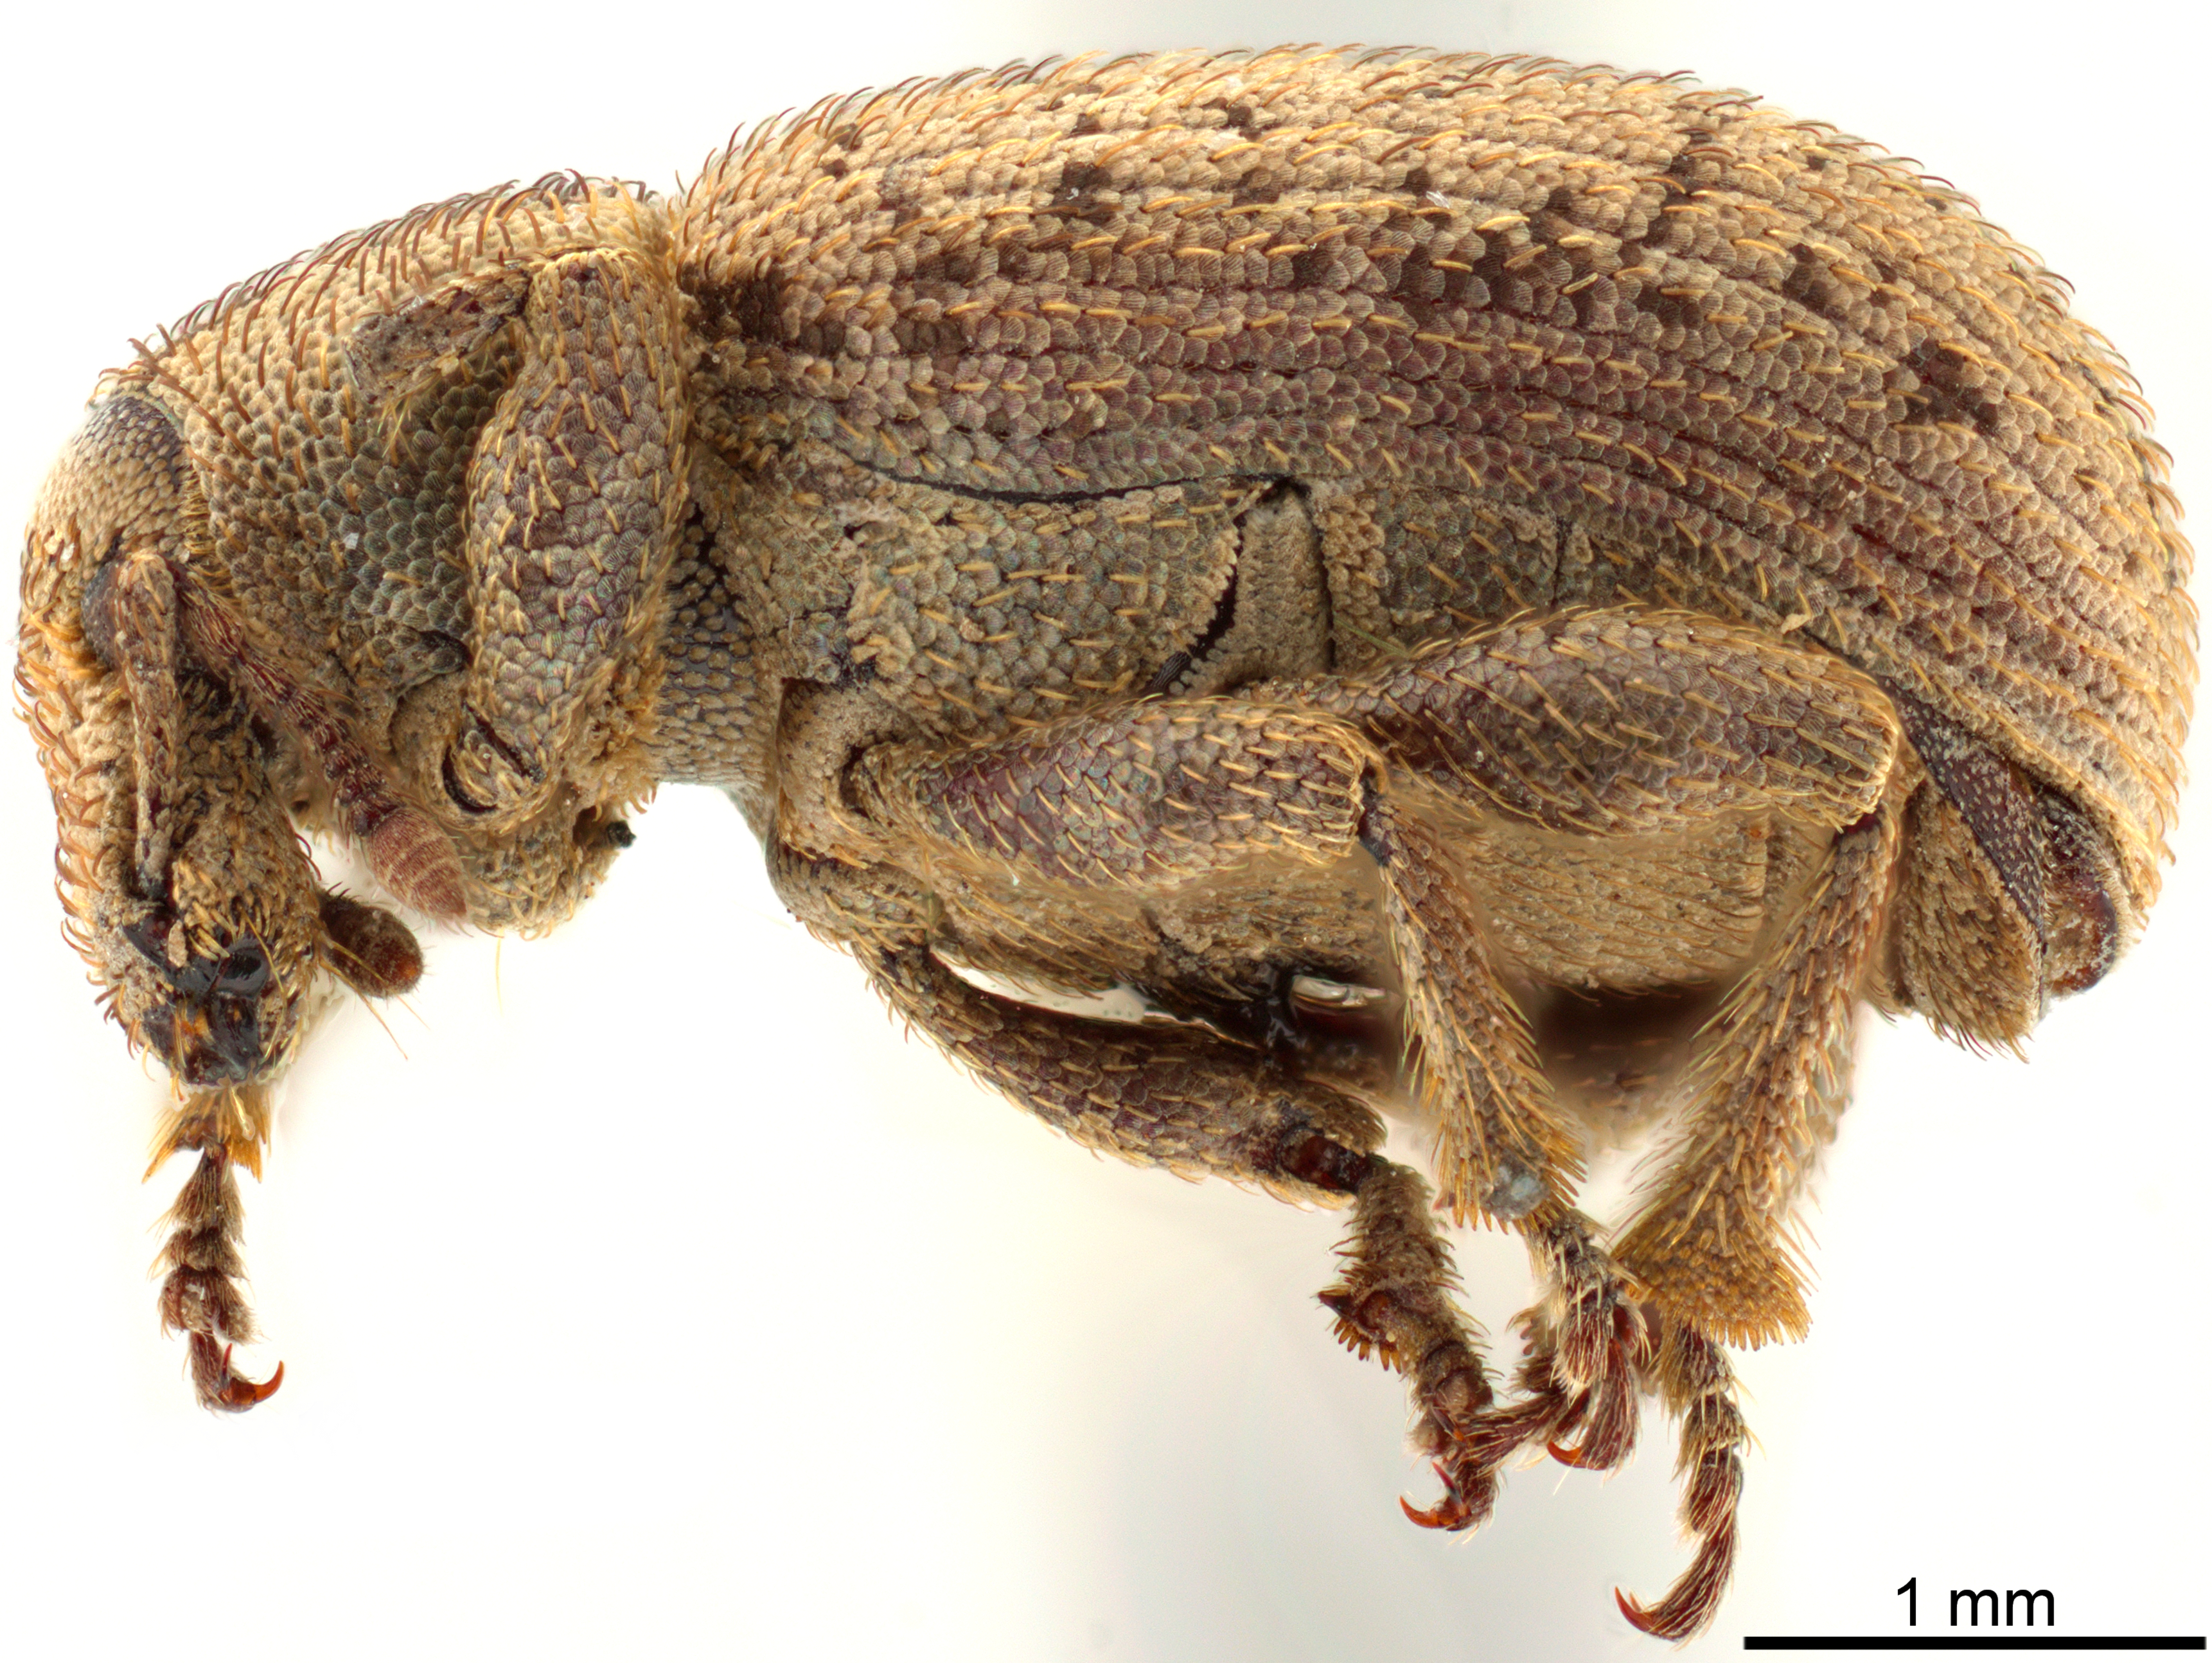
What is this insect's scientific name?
Dirotognathus sordidus
